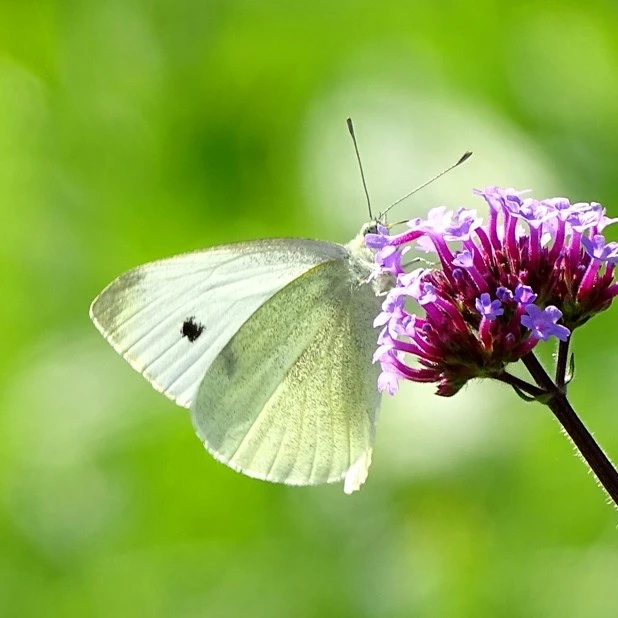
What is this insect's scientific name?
Pieris rapae
